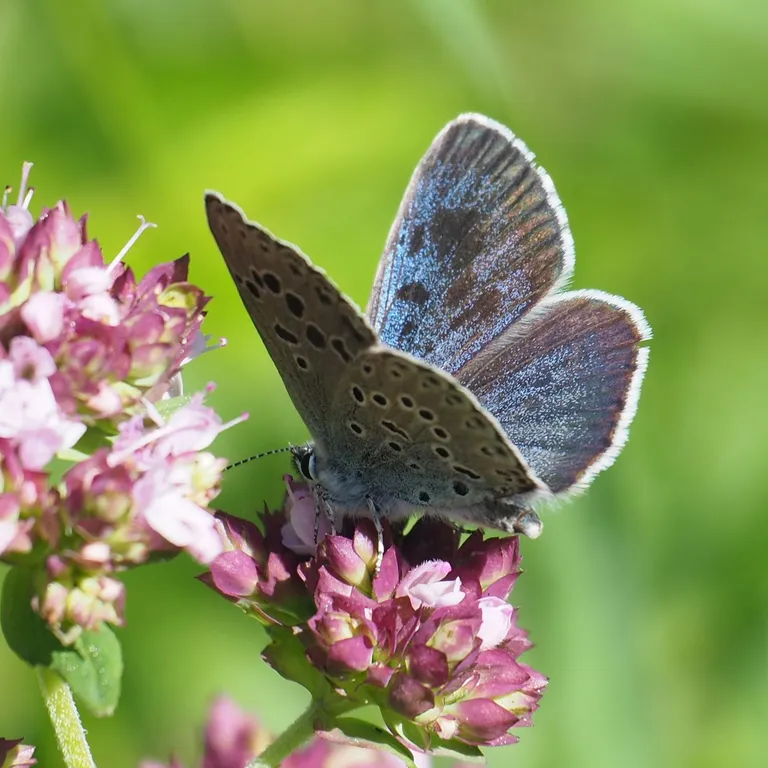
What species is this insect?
Phengaris arion (also Maculinea arion)
